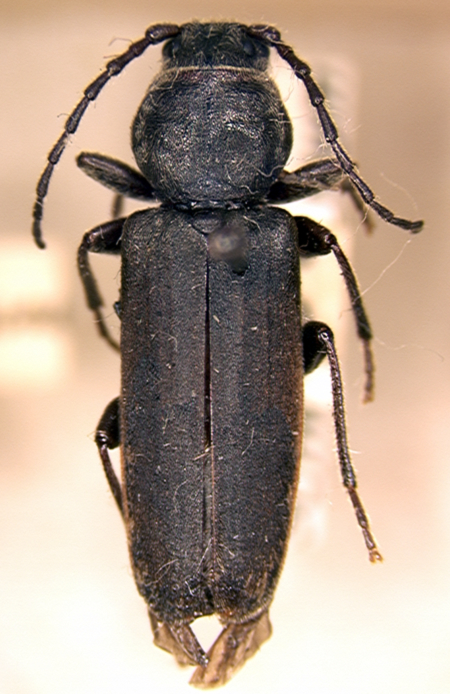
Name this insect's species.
Tetropium schwarzianum
